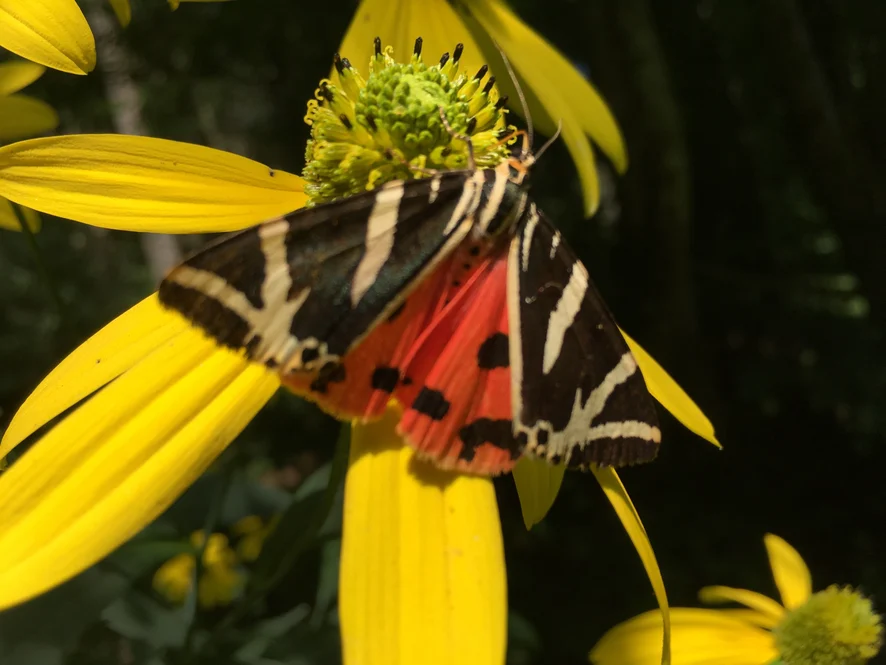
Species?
Euplagia quadripunctaria
